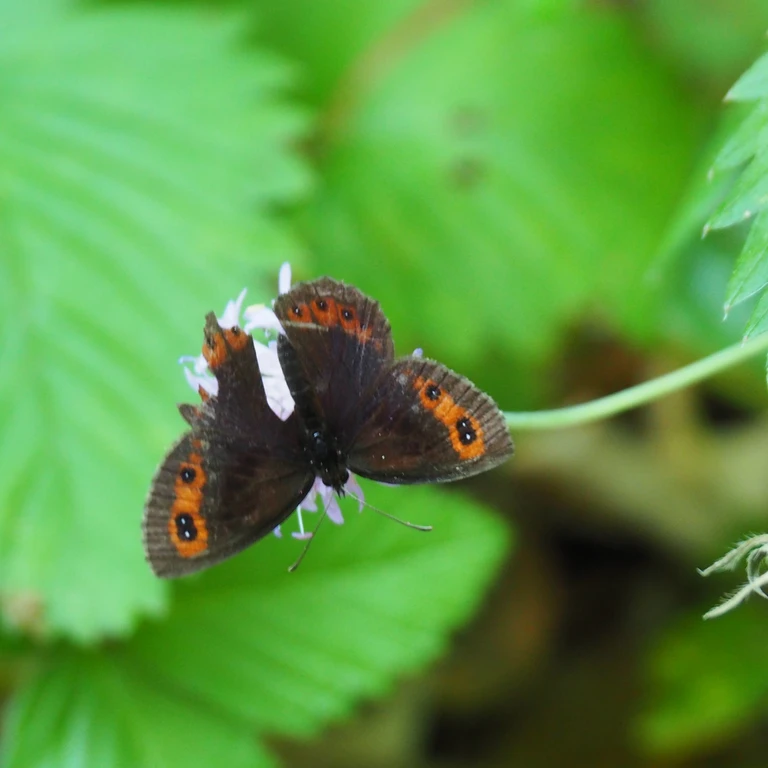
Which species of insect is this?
Erebia aethiops
